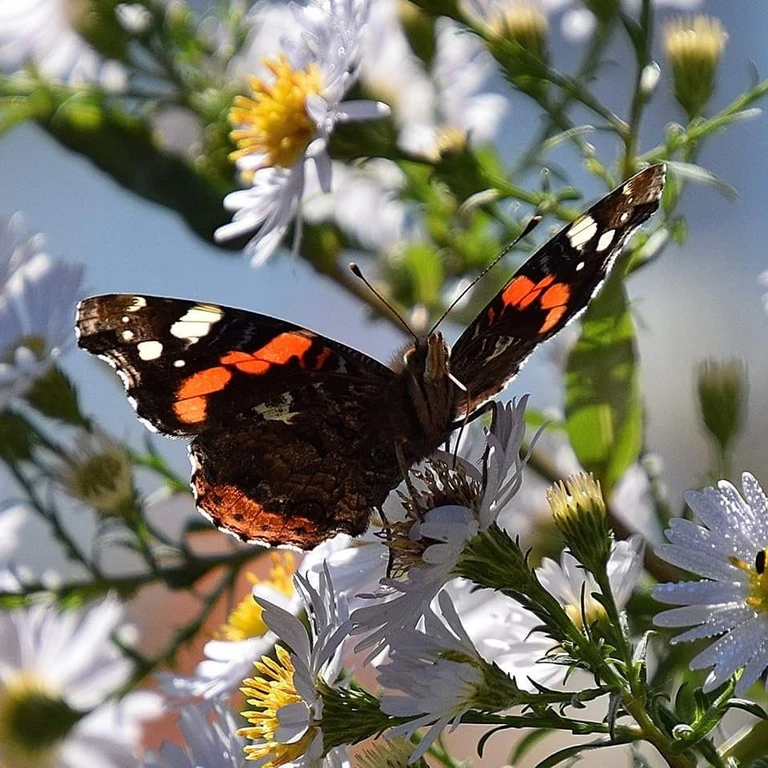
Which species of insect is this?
Vanessa atalanta
